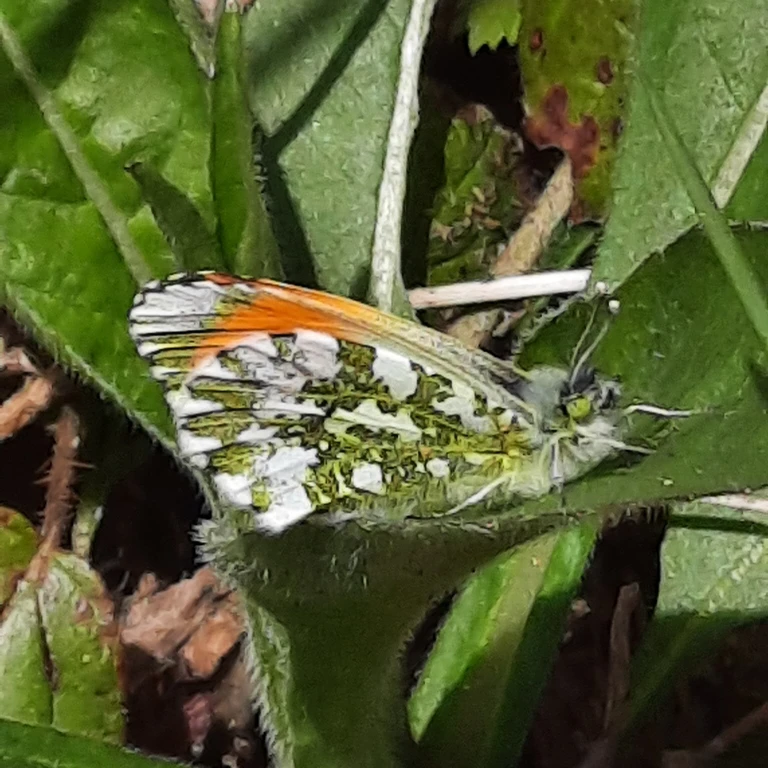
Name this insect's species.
Anthocharis cardamines
